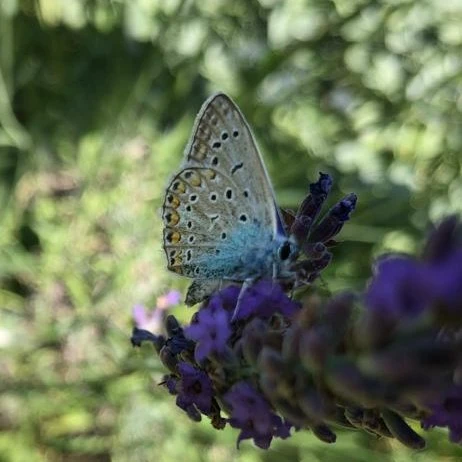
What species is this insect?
Polyommatus icarus
